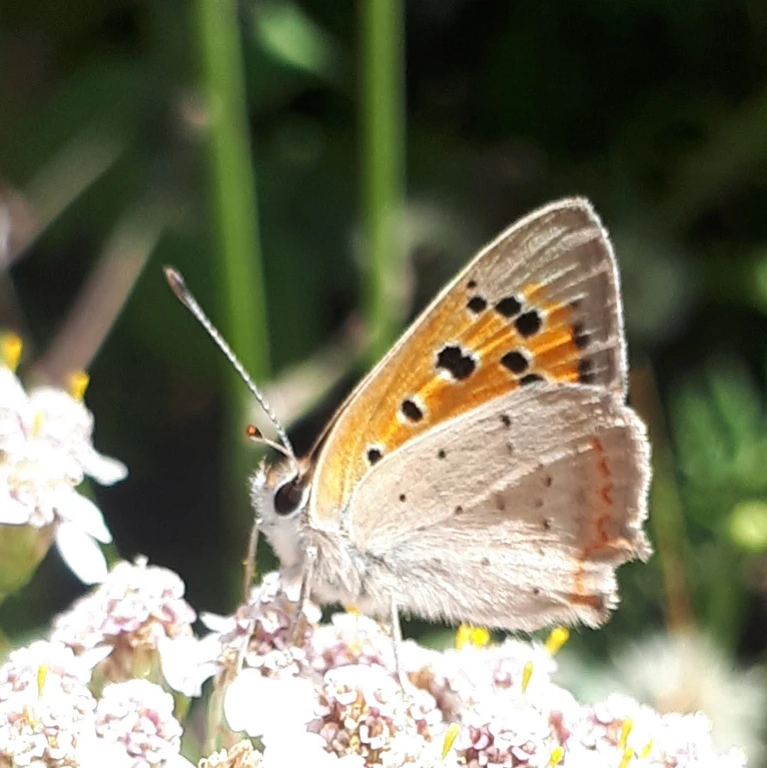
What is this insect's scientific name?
Lycaena phlaeas
